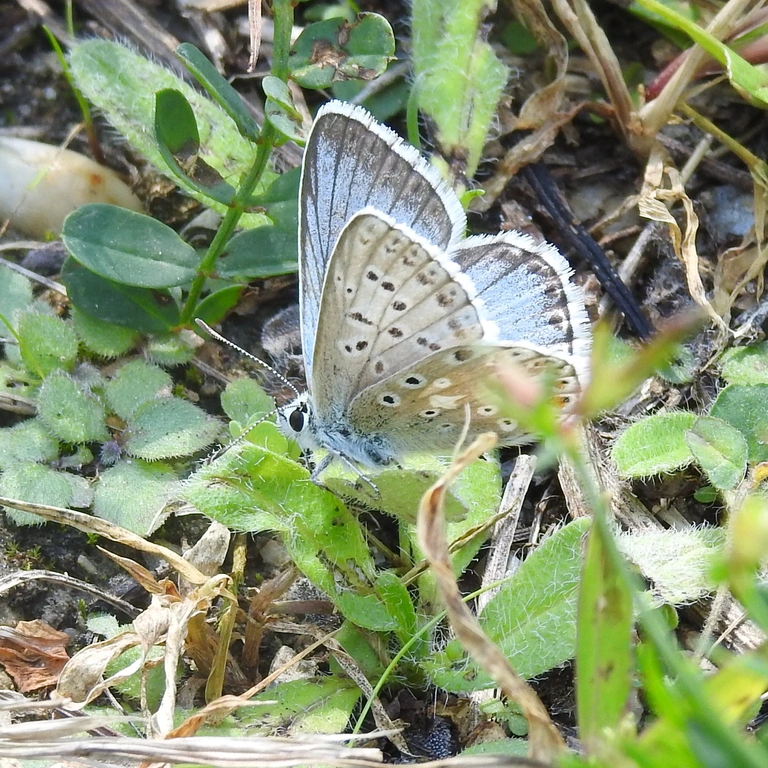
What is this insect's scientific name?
Lysandra coridon
